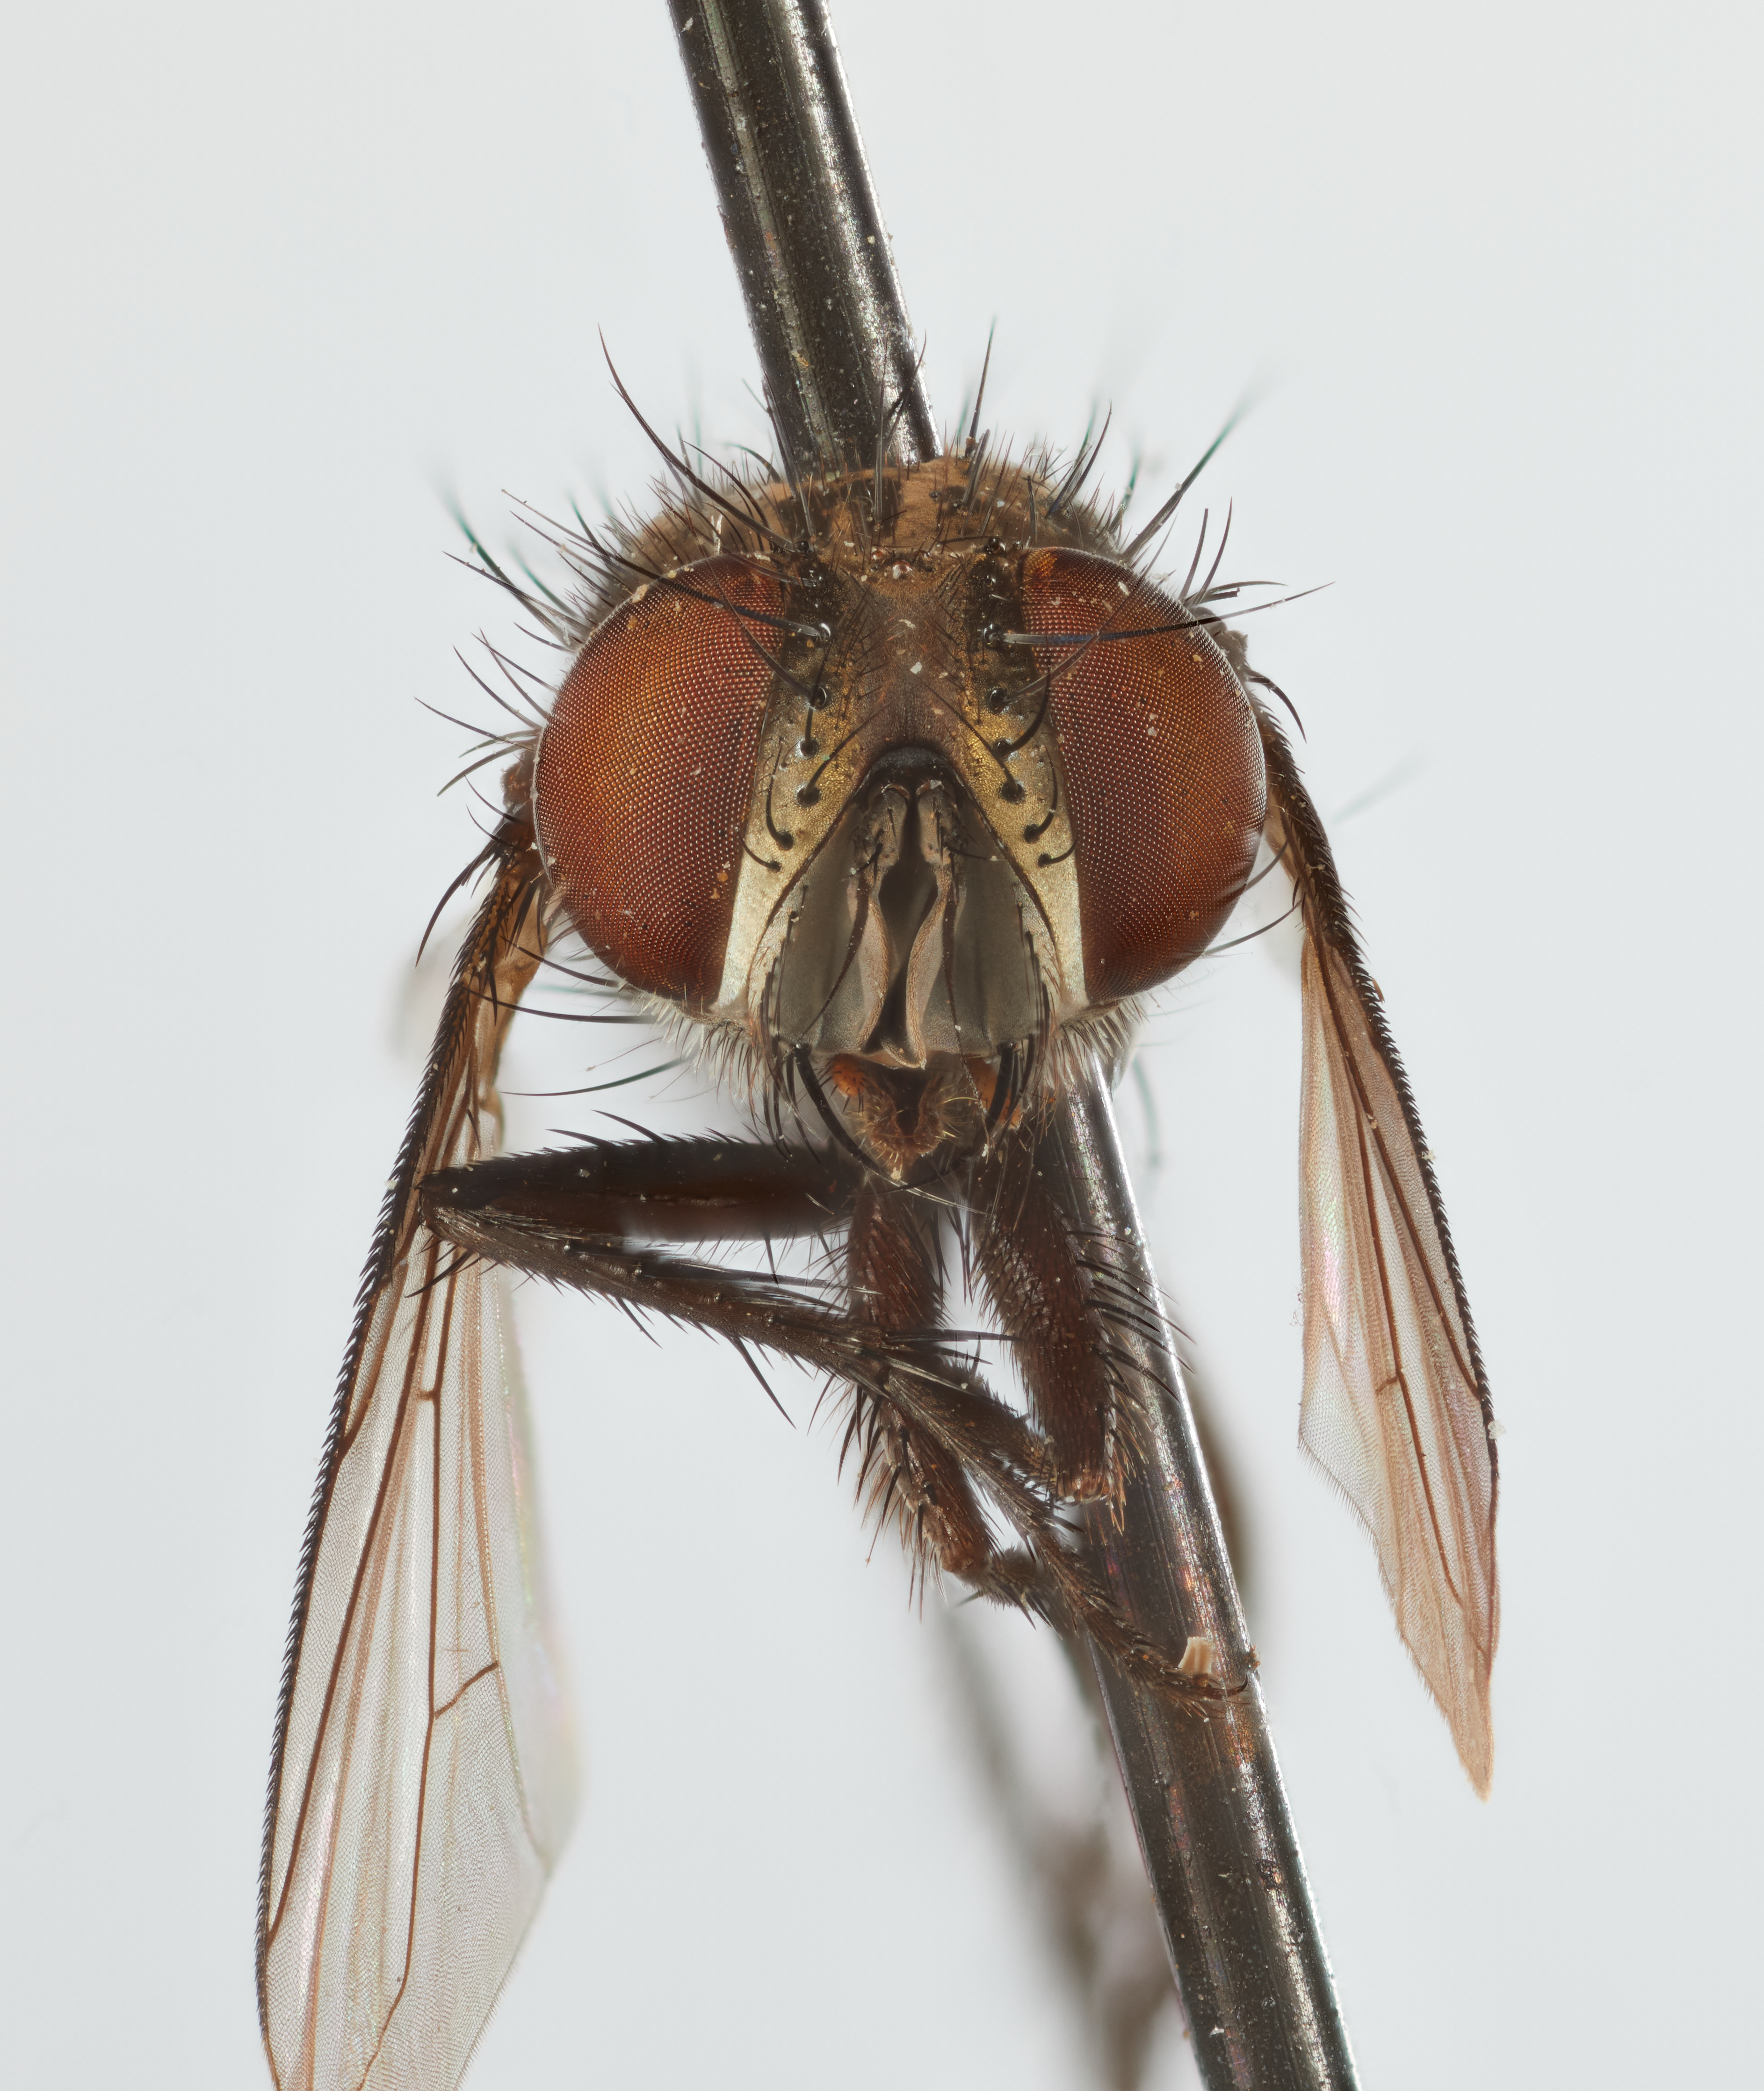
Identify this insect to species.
Chaetodoria conica
